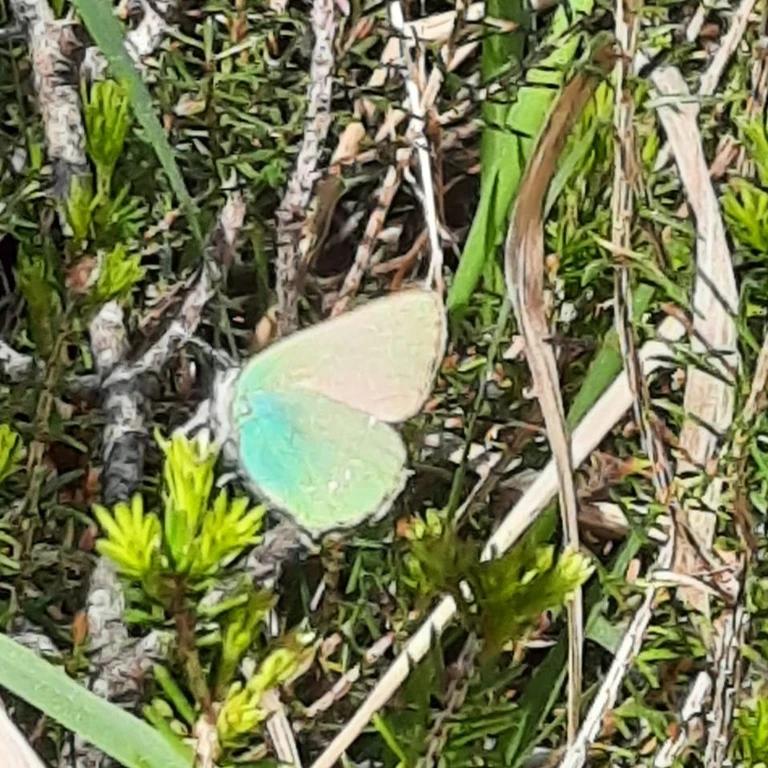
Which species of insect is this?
Callophrys rubi
